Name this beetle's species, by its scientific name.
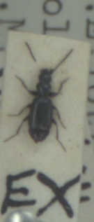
Microlestes maurus
